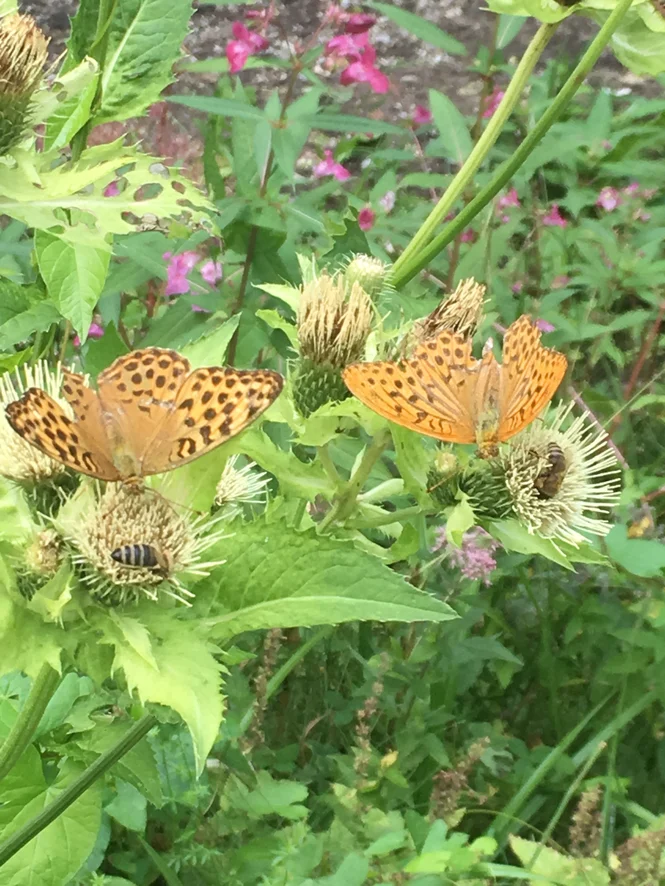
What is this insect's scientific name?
Argynnis paphia
